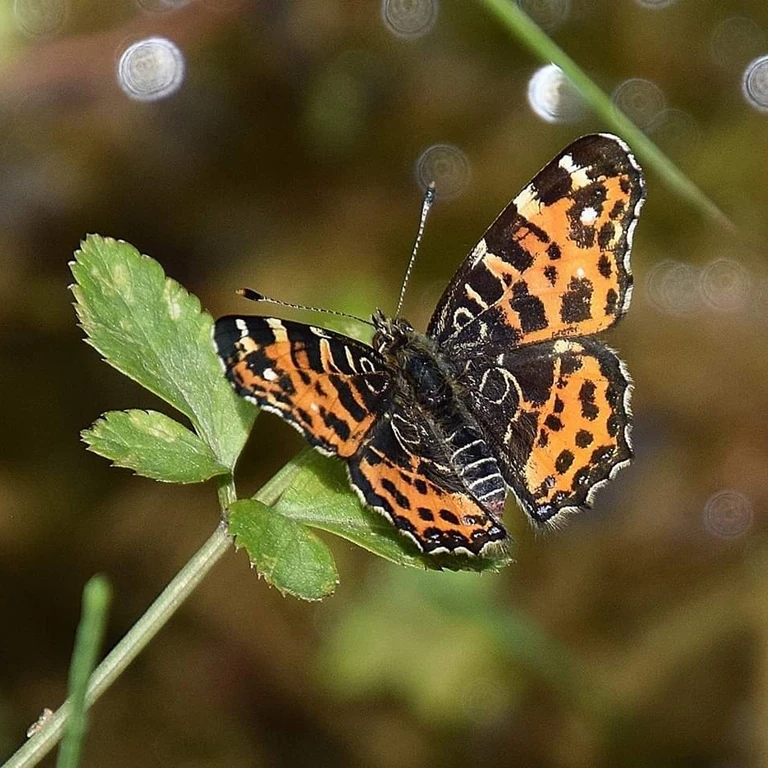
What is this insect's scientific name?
Araschnia levana
